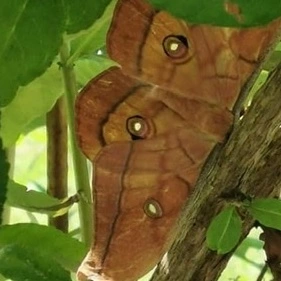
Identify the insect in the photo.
Antheraea yamamai
